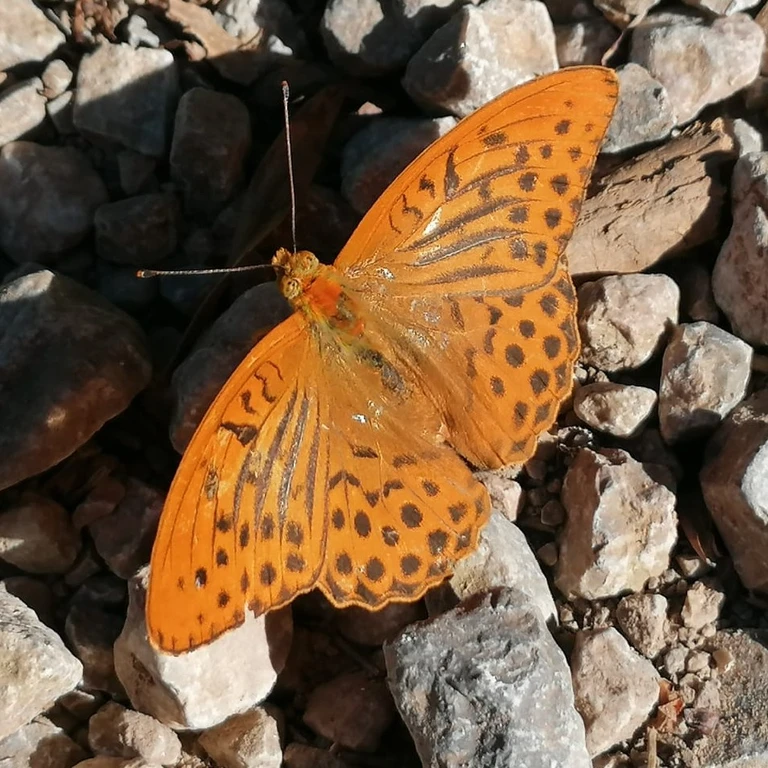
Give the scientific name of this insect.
Argynnis paphia
